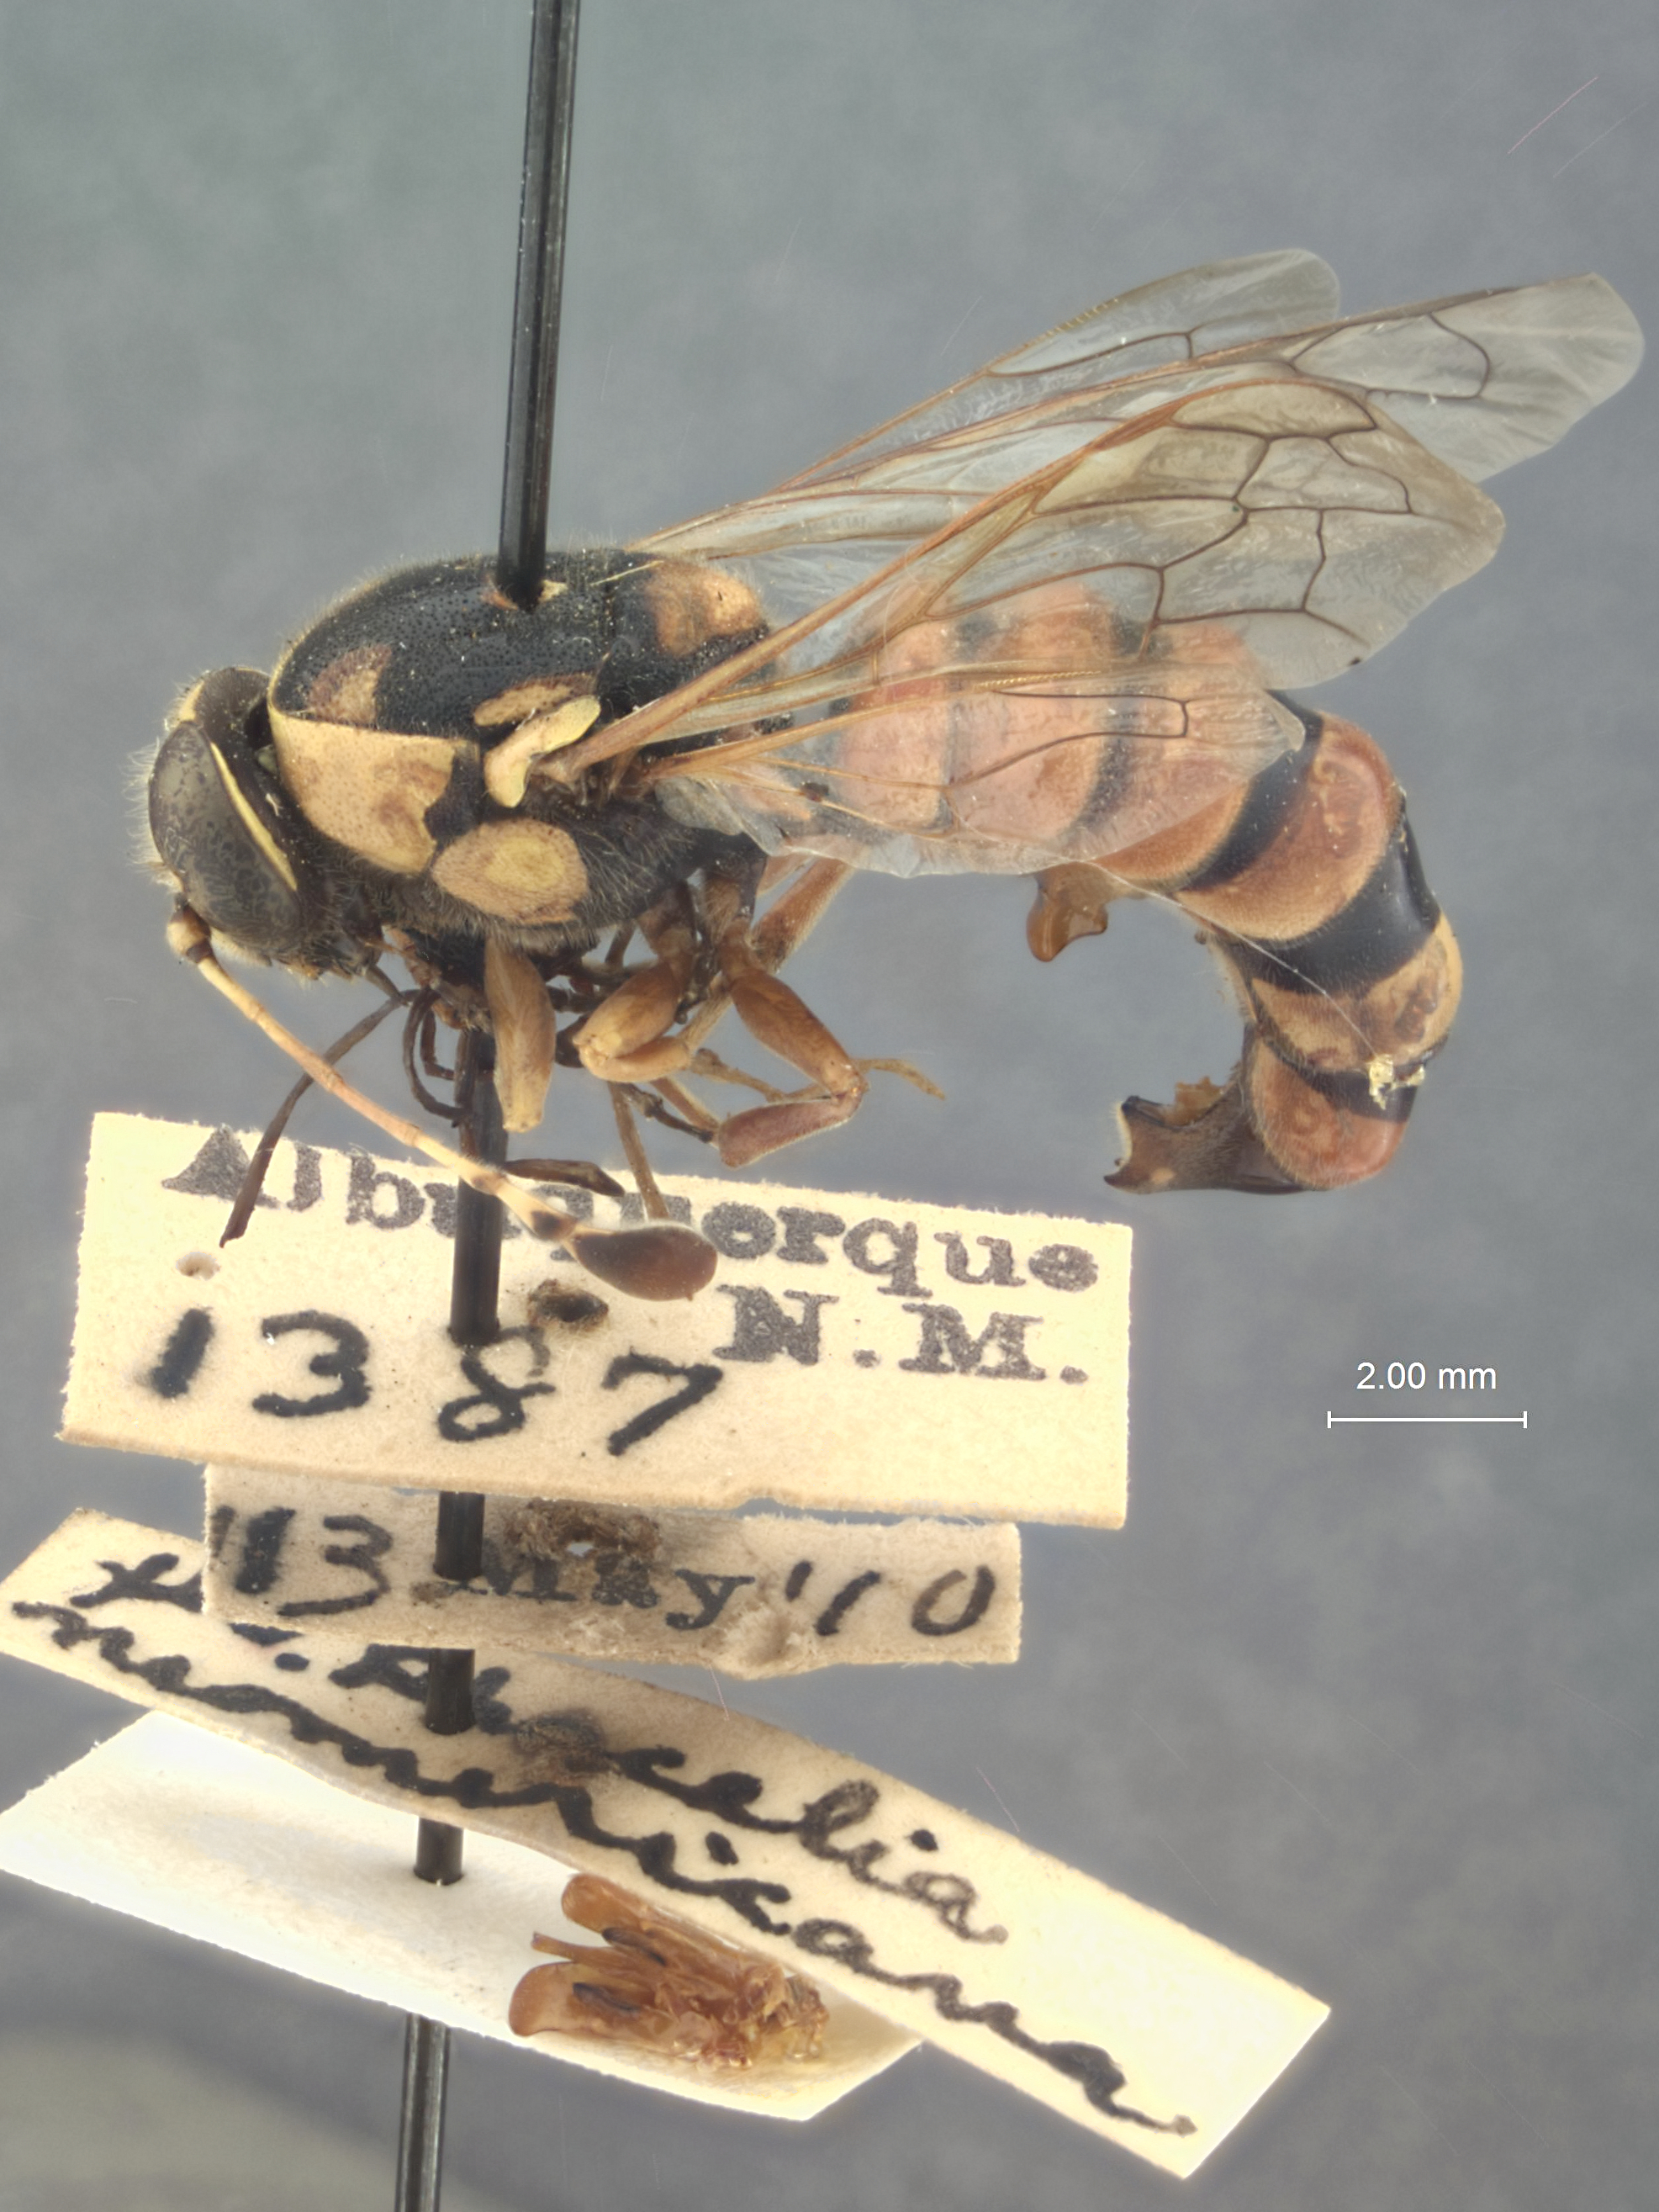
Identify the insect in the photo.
Pseudomasaris phaceliae
